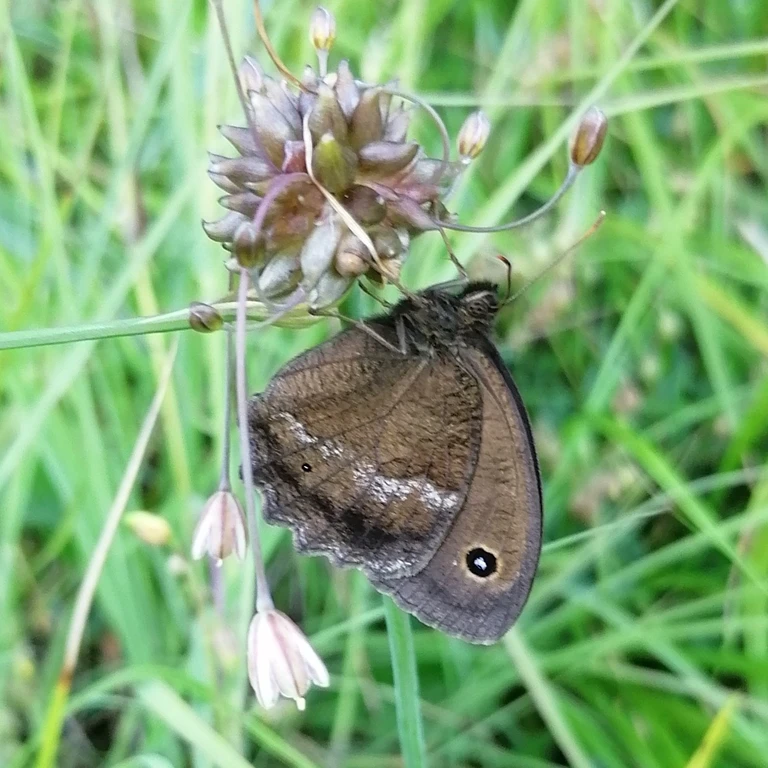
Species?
Minois dryas
